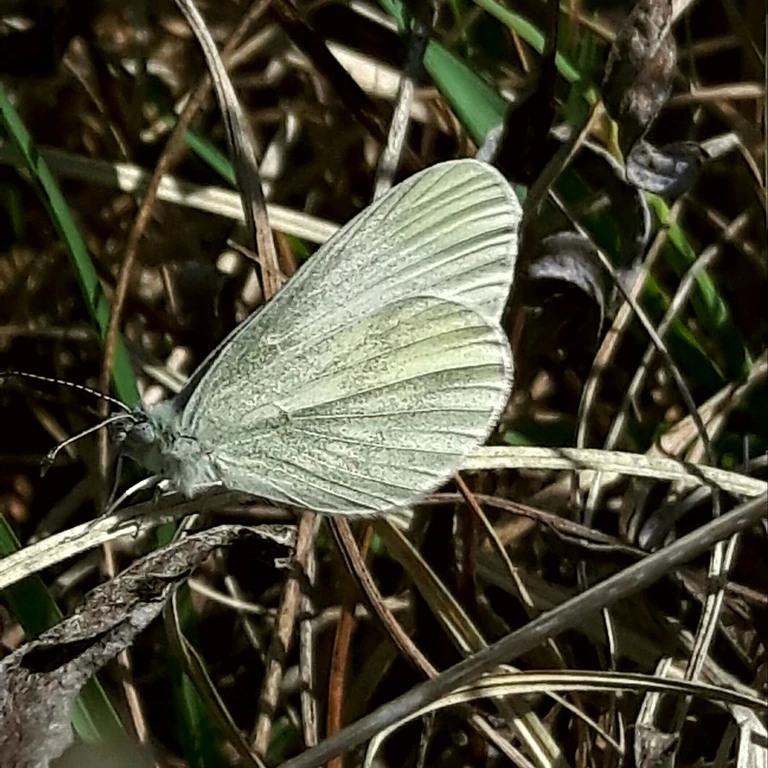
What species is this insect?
Leptidea sinapis/juvernica
